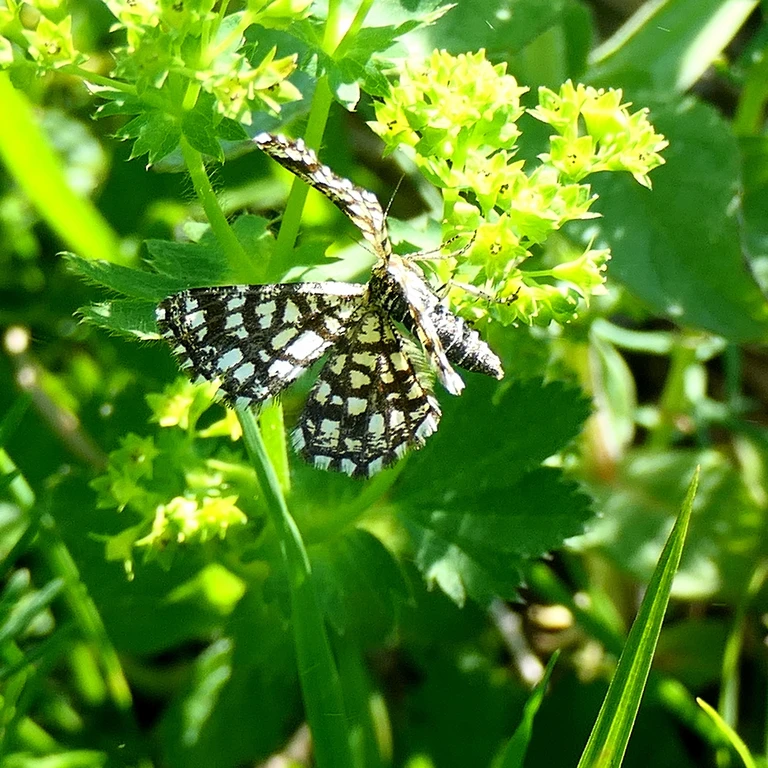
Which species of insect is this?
Chiasmia clathrata
